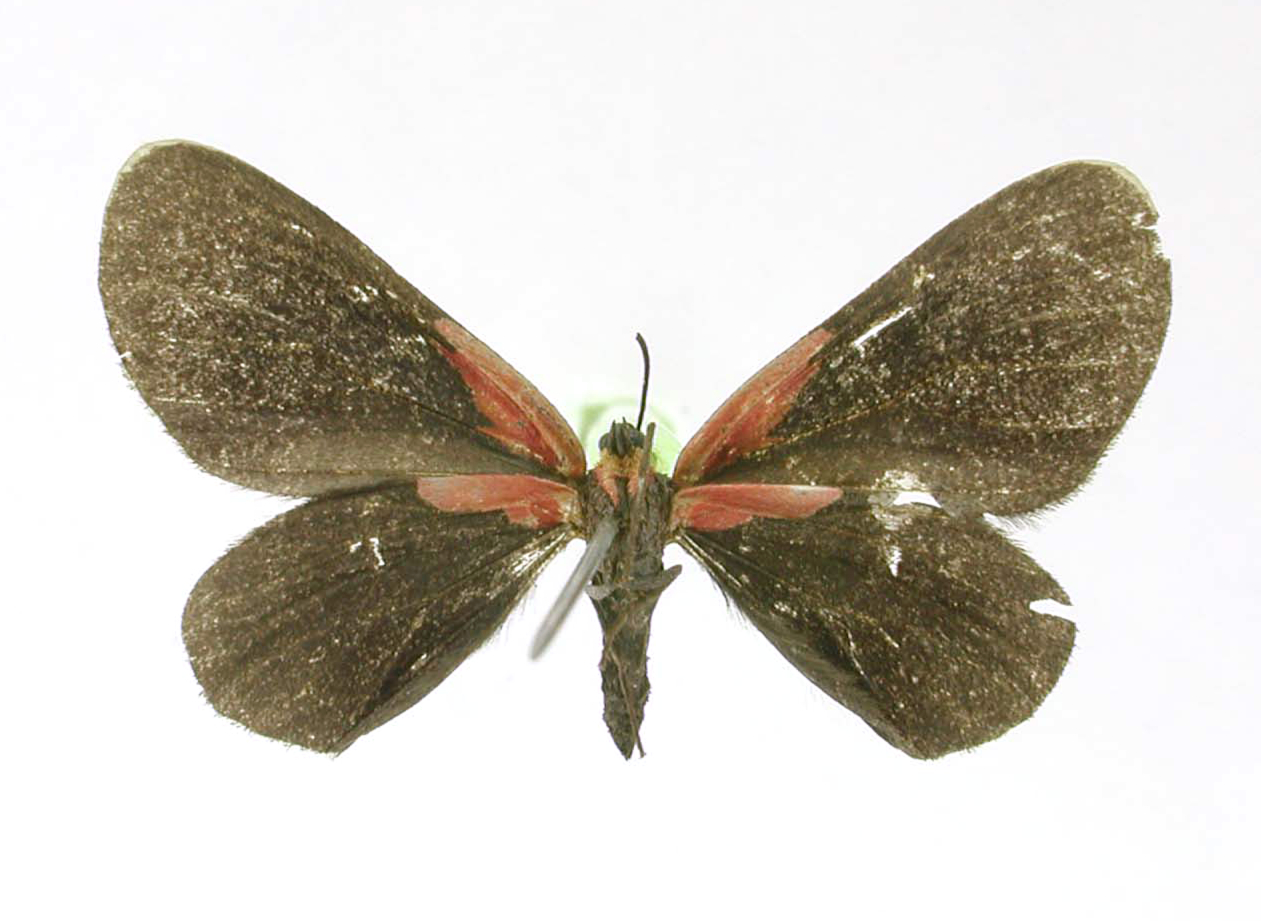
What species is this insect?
Melanchroia monticola
